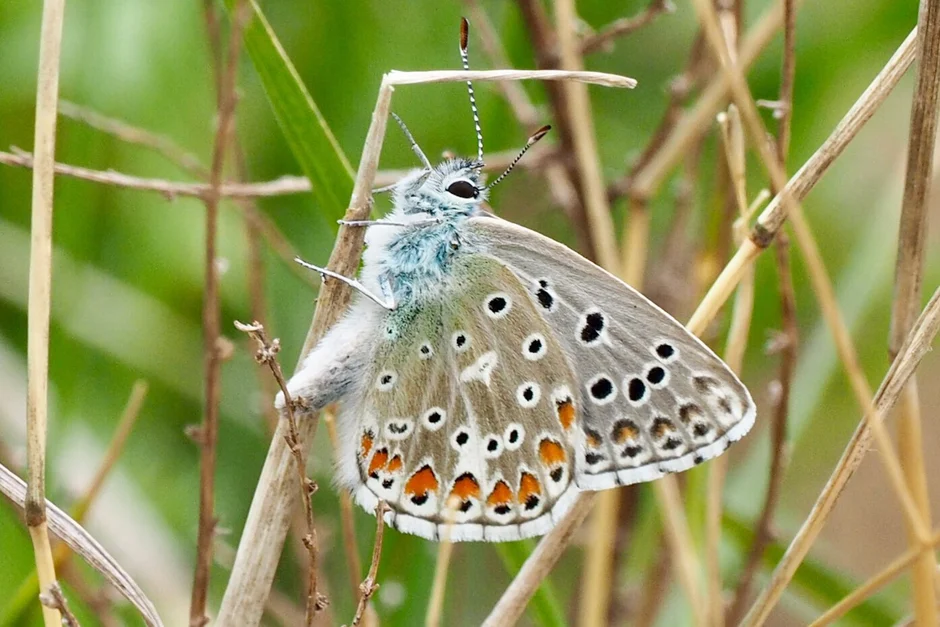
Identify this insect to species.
Lysandra bellargus
